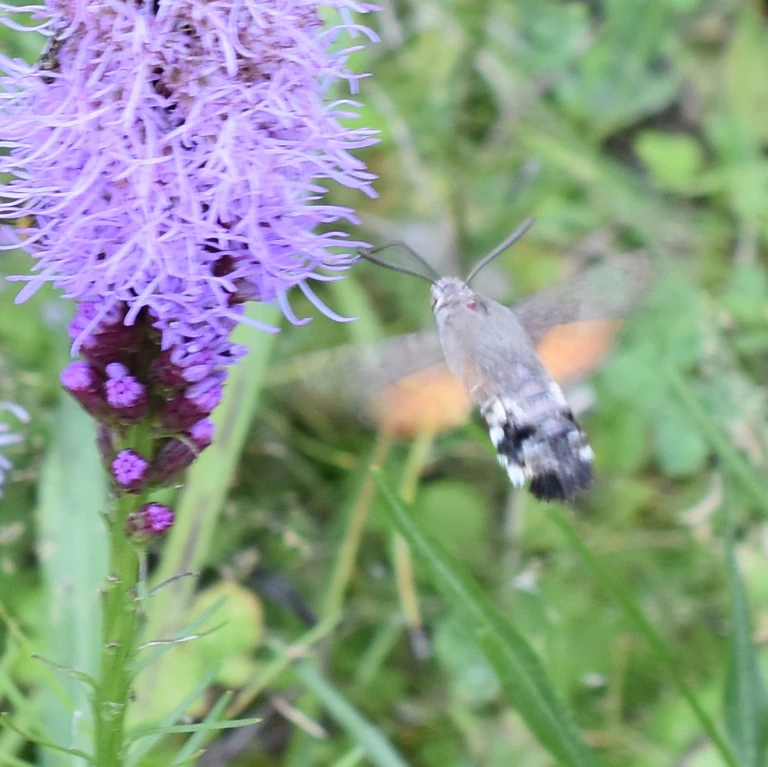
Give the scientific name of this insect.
Macroglossum stellatarum
